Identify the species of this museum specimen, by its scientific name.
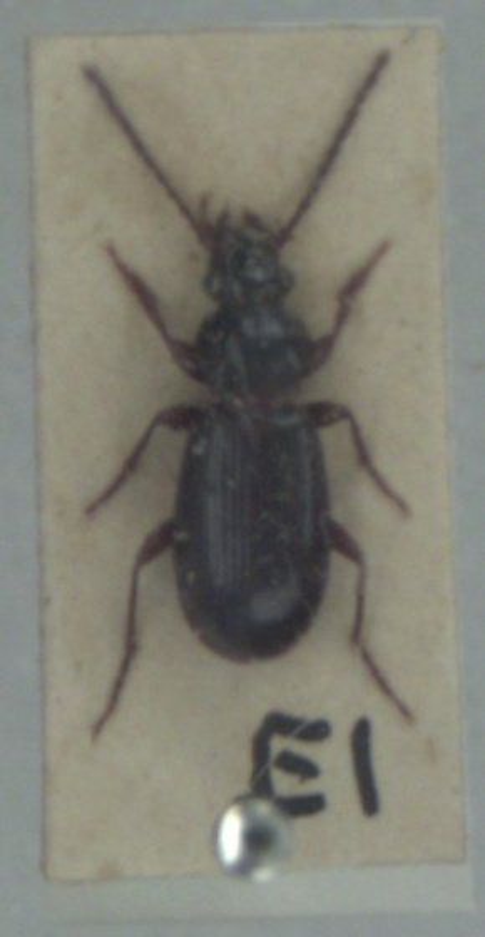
Patrobus assimilis
